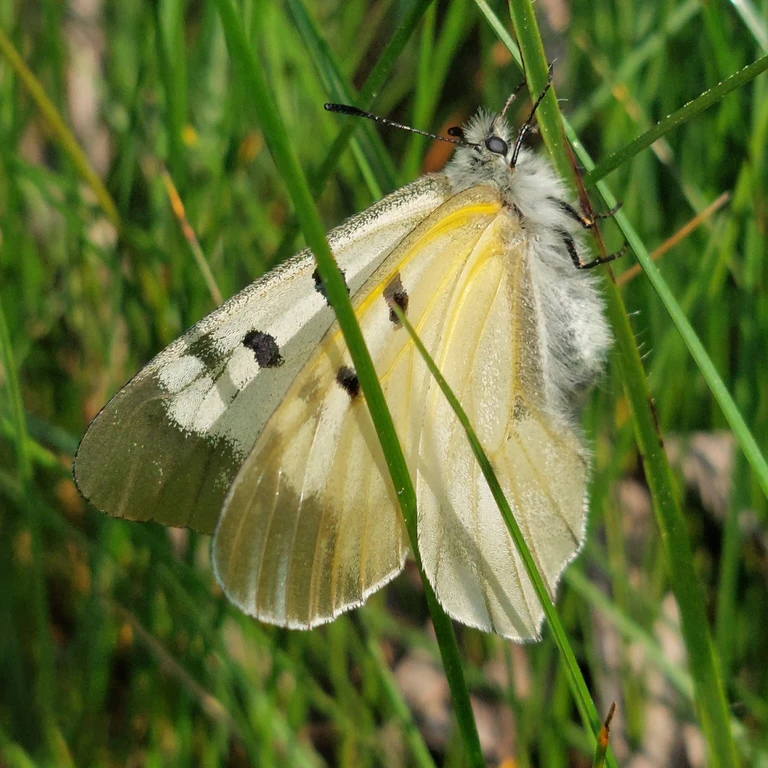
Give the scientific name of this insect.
Parnassius mnemosyne
